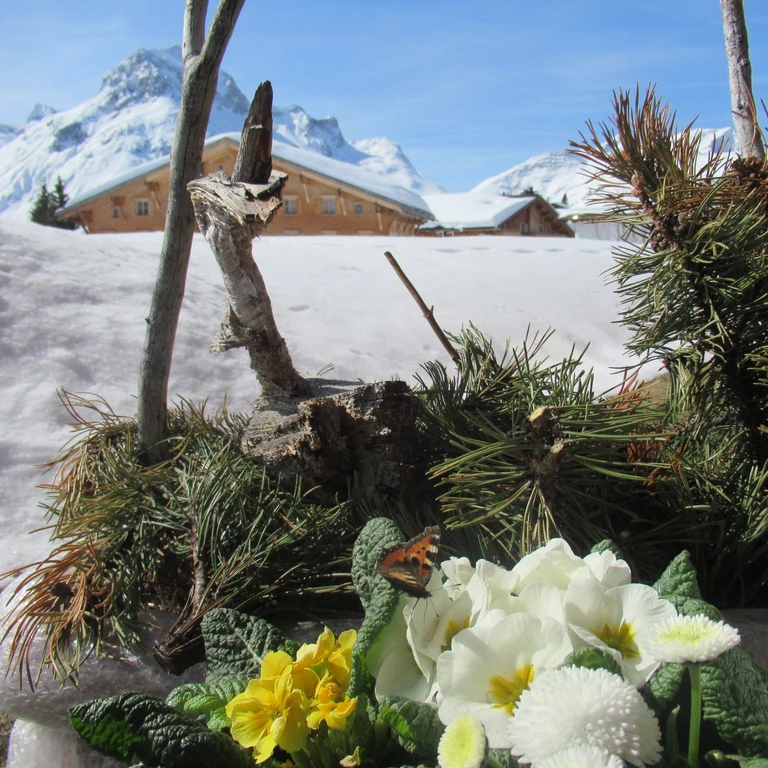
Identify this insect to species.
Aglais urticae
